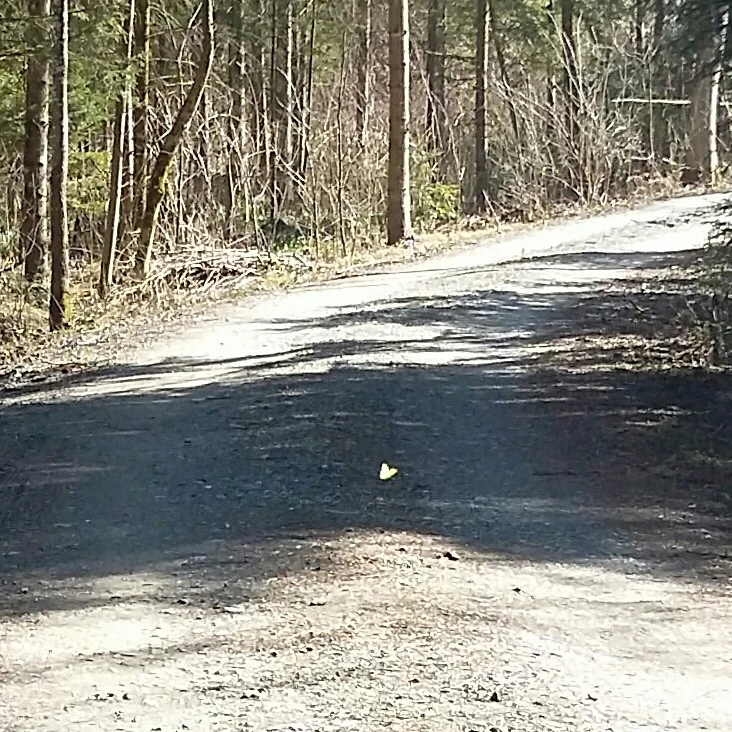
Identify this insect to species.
Gonepteryx rhamni
